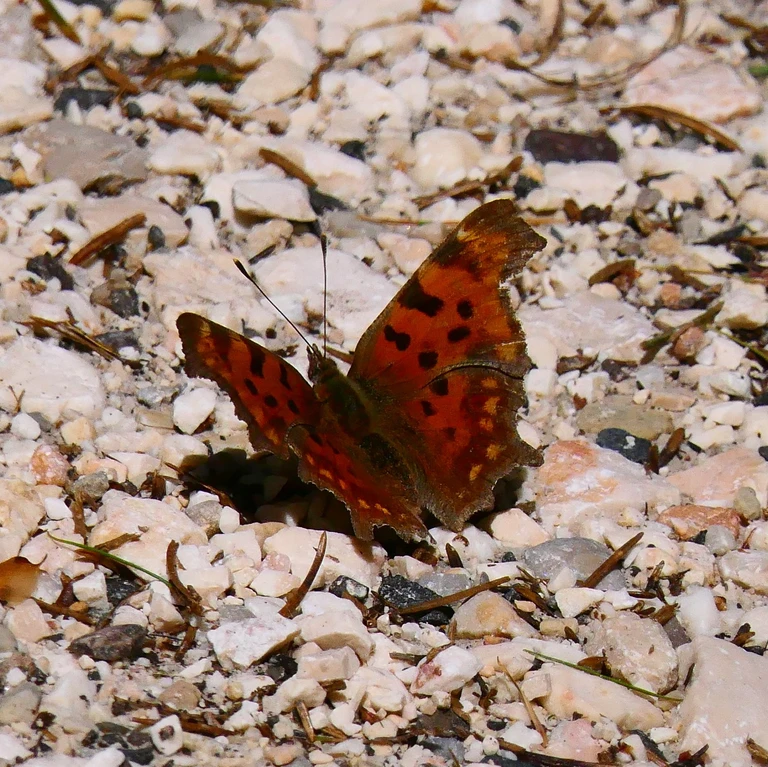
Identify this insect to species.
Polygonia c-album
